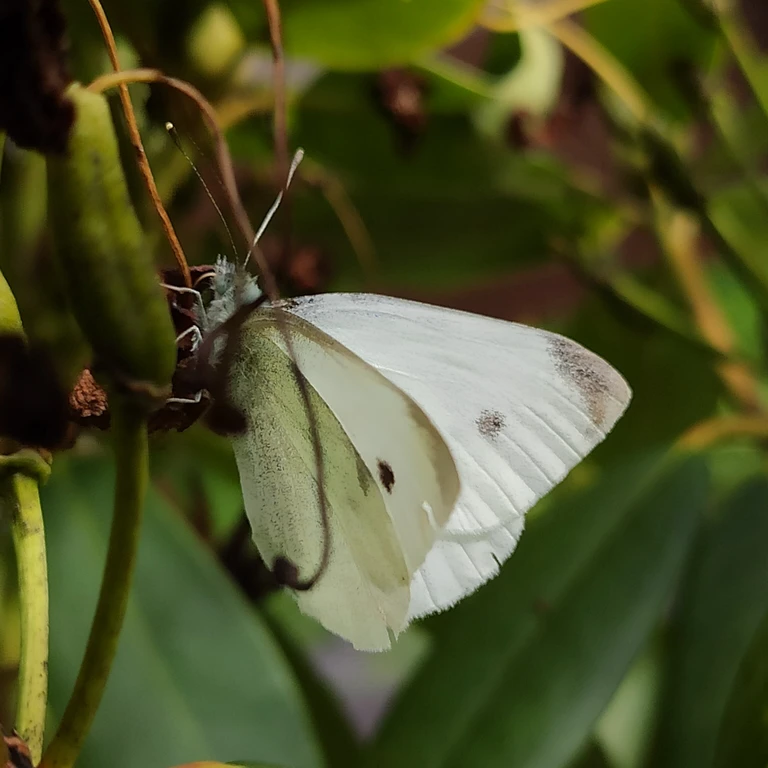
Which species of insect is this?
Pieris rapae
